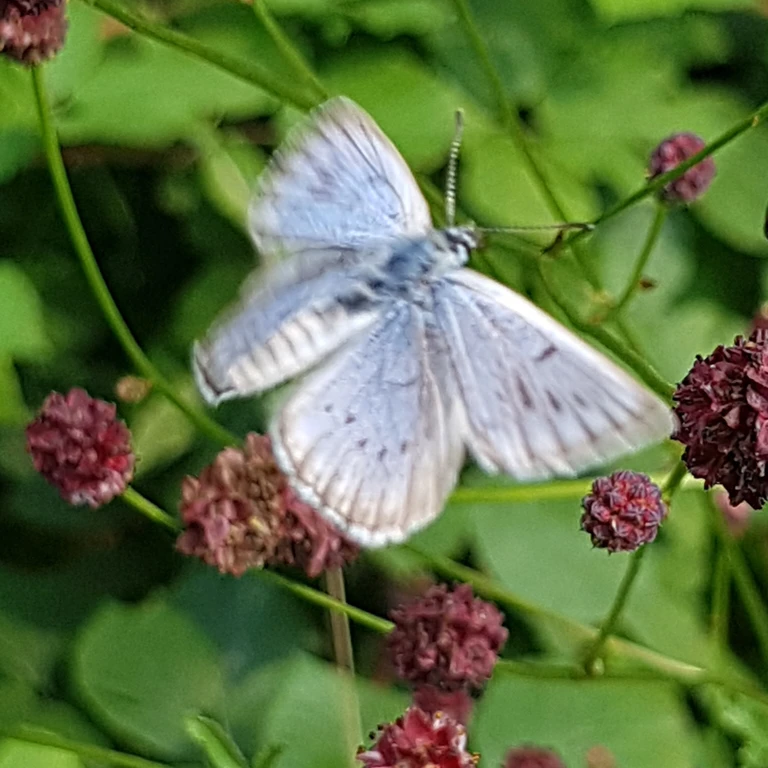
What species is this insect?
Phengaris teleius
